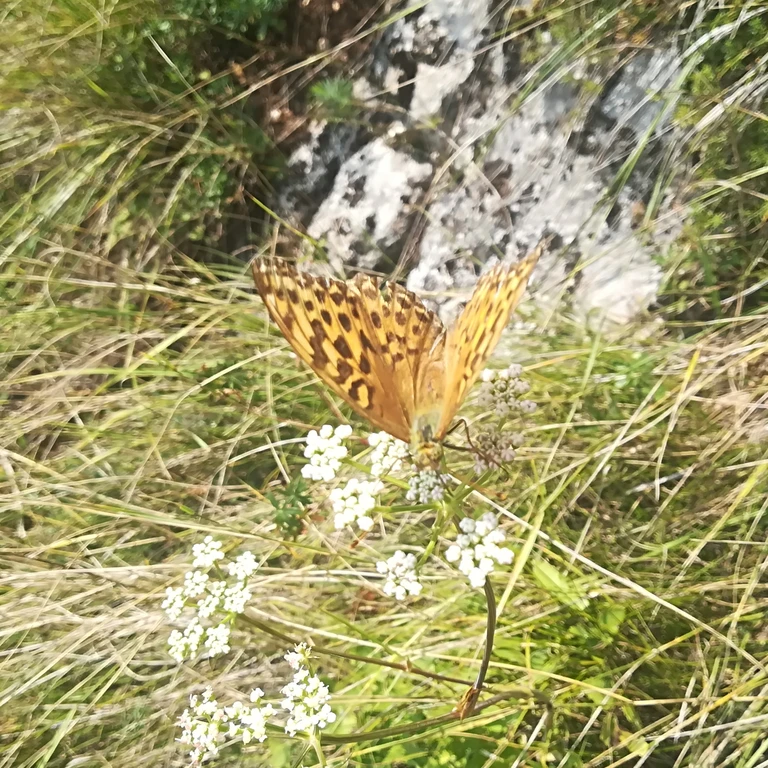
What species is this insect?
Argynnis paphia
